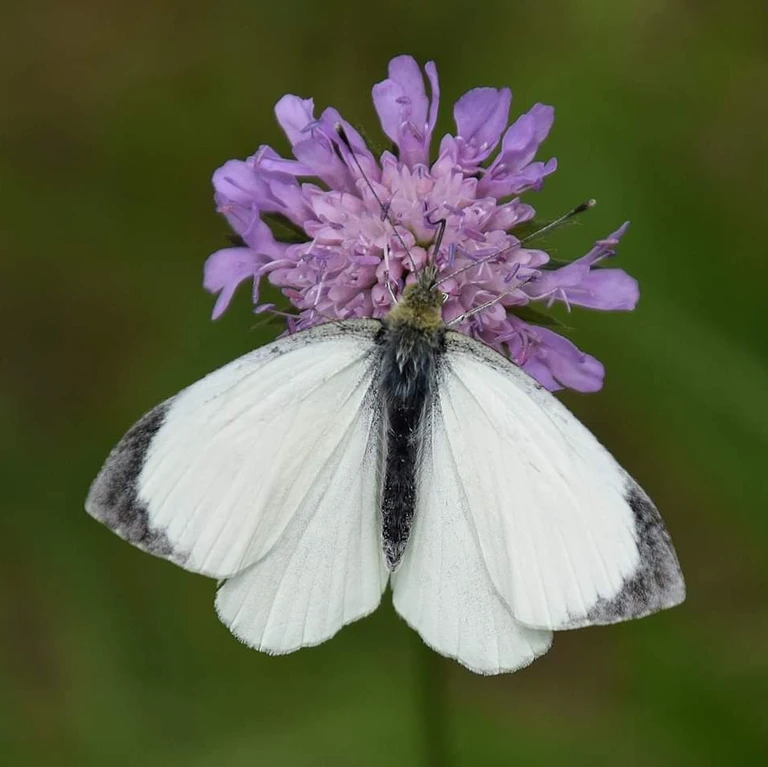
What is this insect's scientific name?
Pieris brassicae
